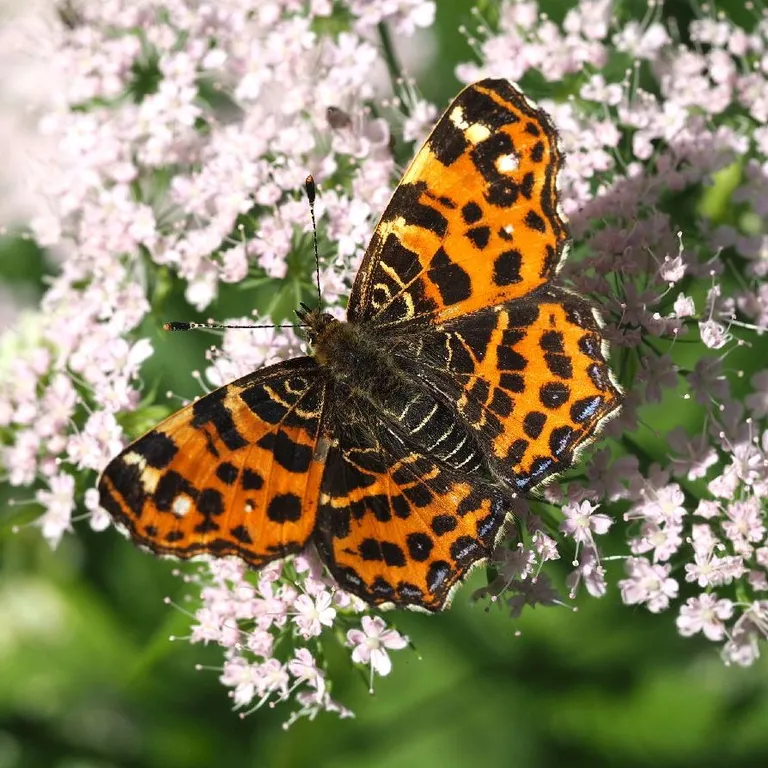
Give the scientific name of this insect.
Araschnia levana
